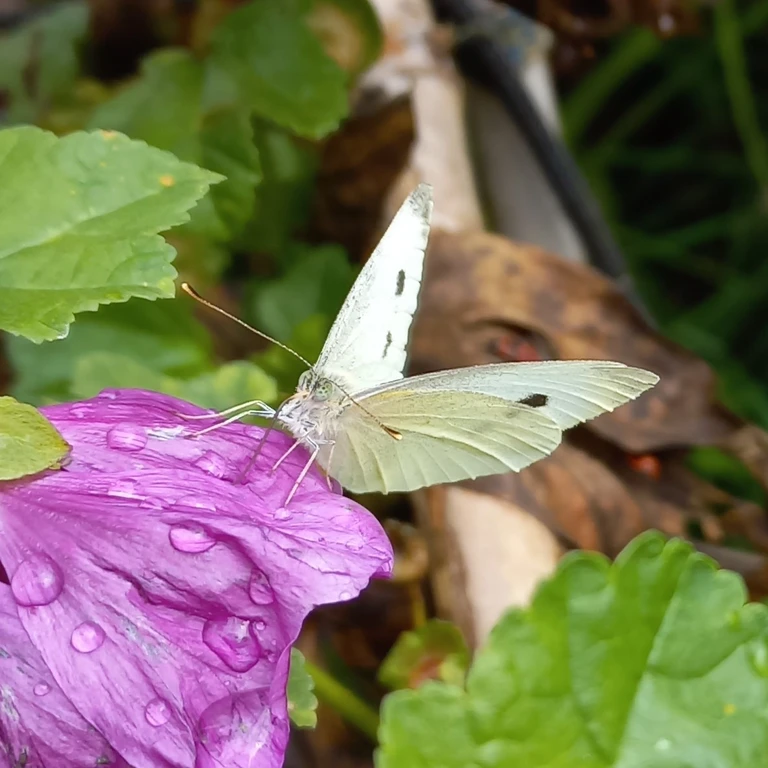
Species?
Pieris rapae
